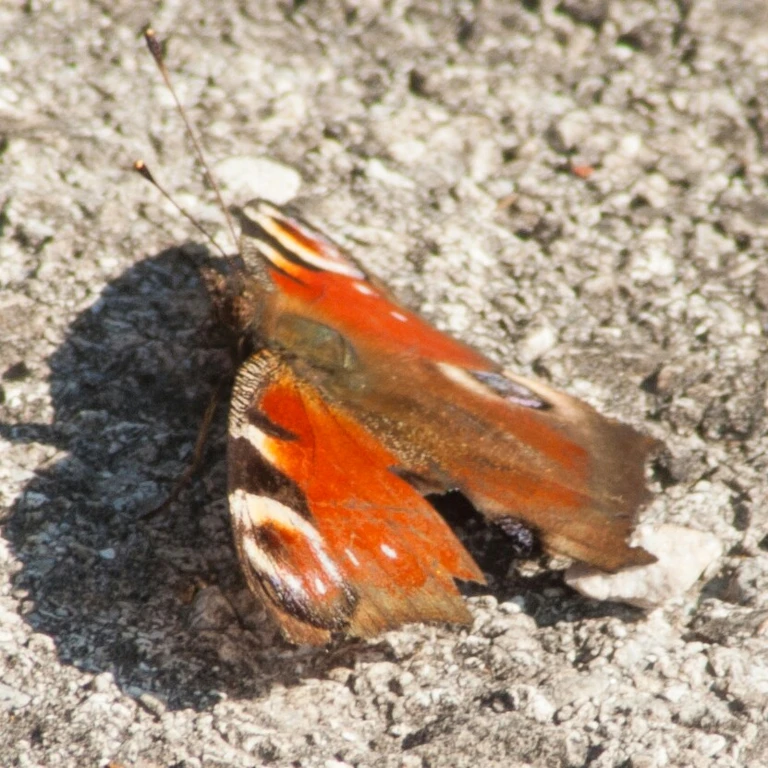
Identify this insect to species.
Aglais io
